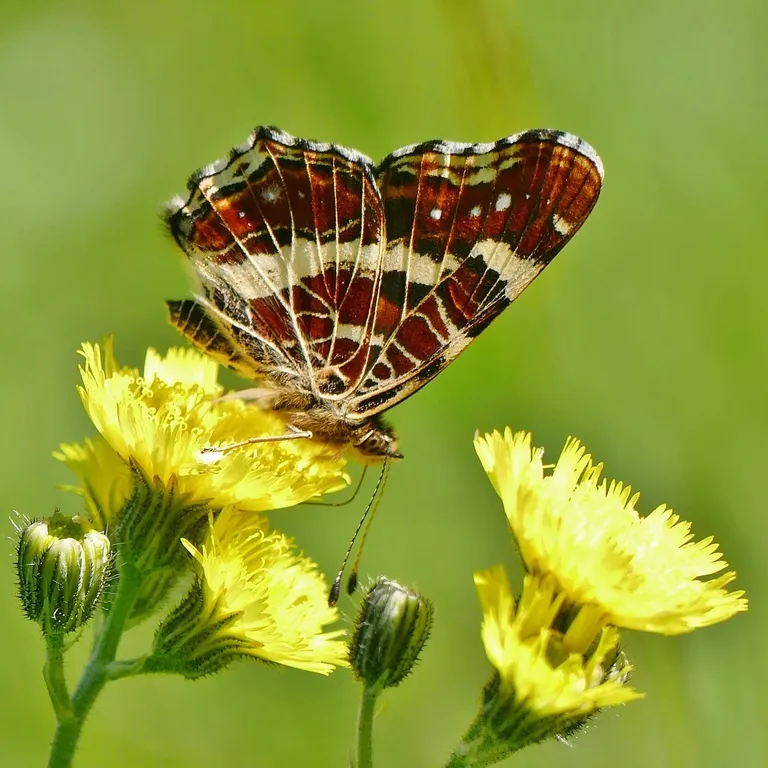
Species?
Araschnia levana
